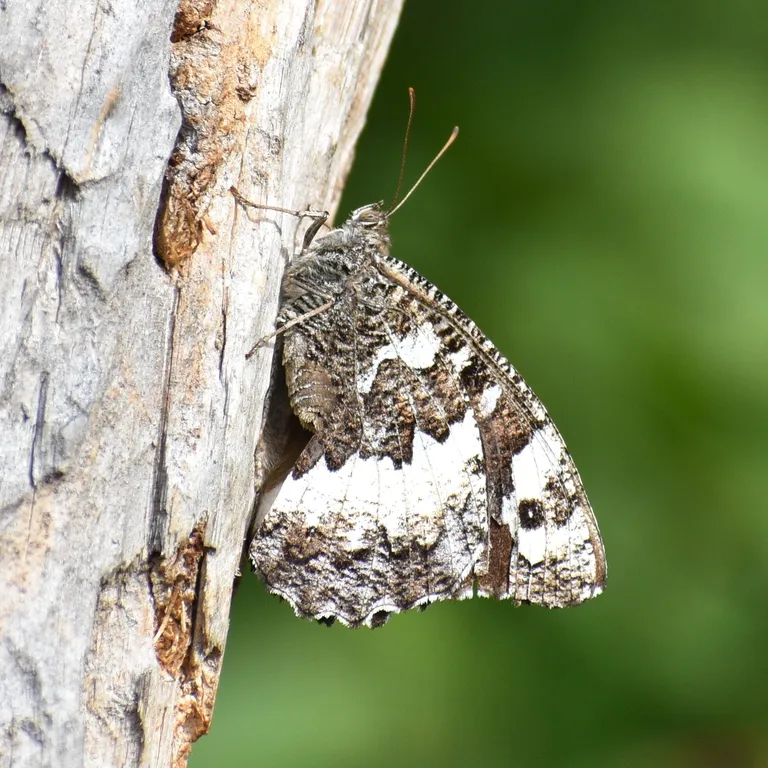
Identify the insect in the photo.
Brintesia circe
